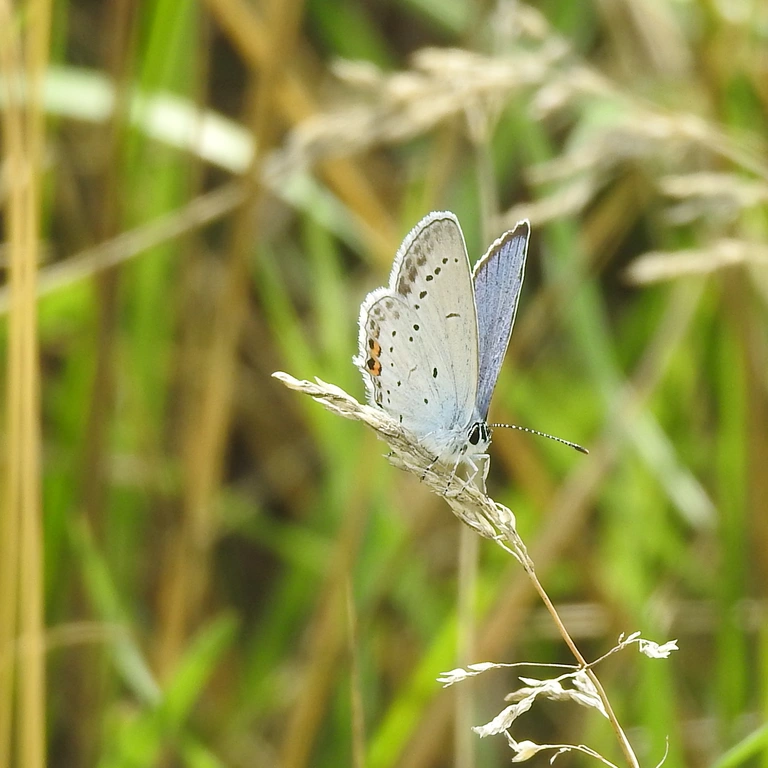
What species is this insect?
Cupido argiades (also Elkalyce argiades)
